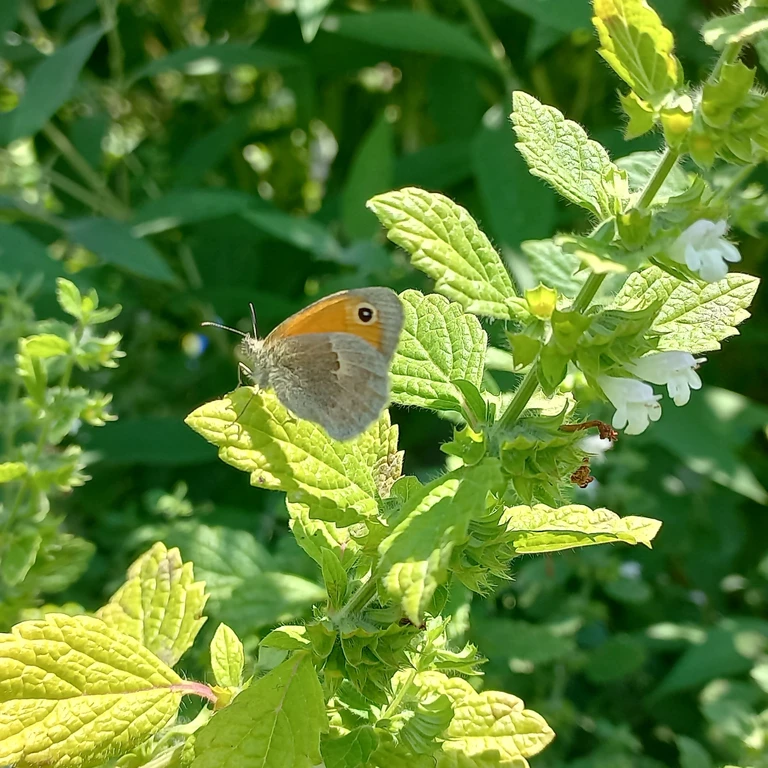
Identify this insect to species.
Coenonympha pamphilus
